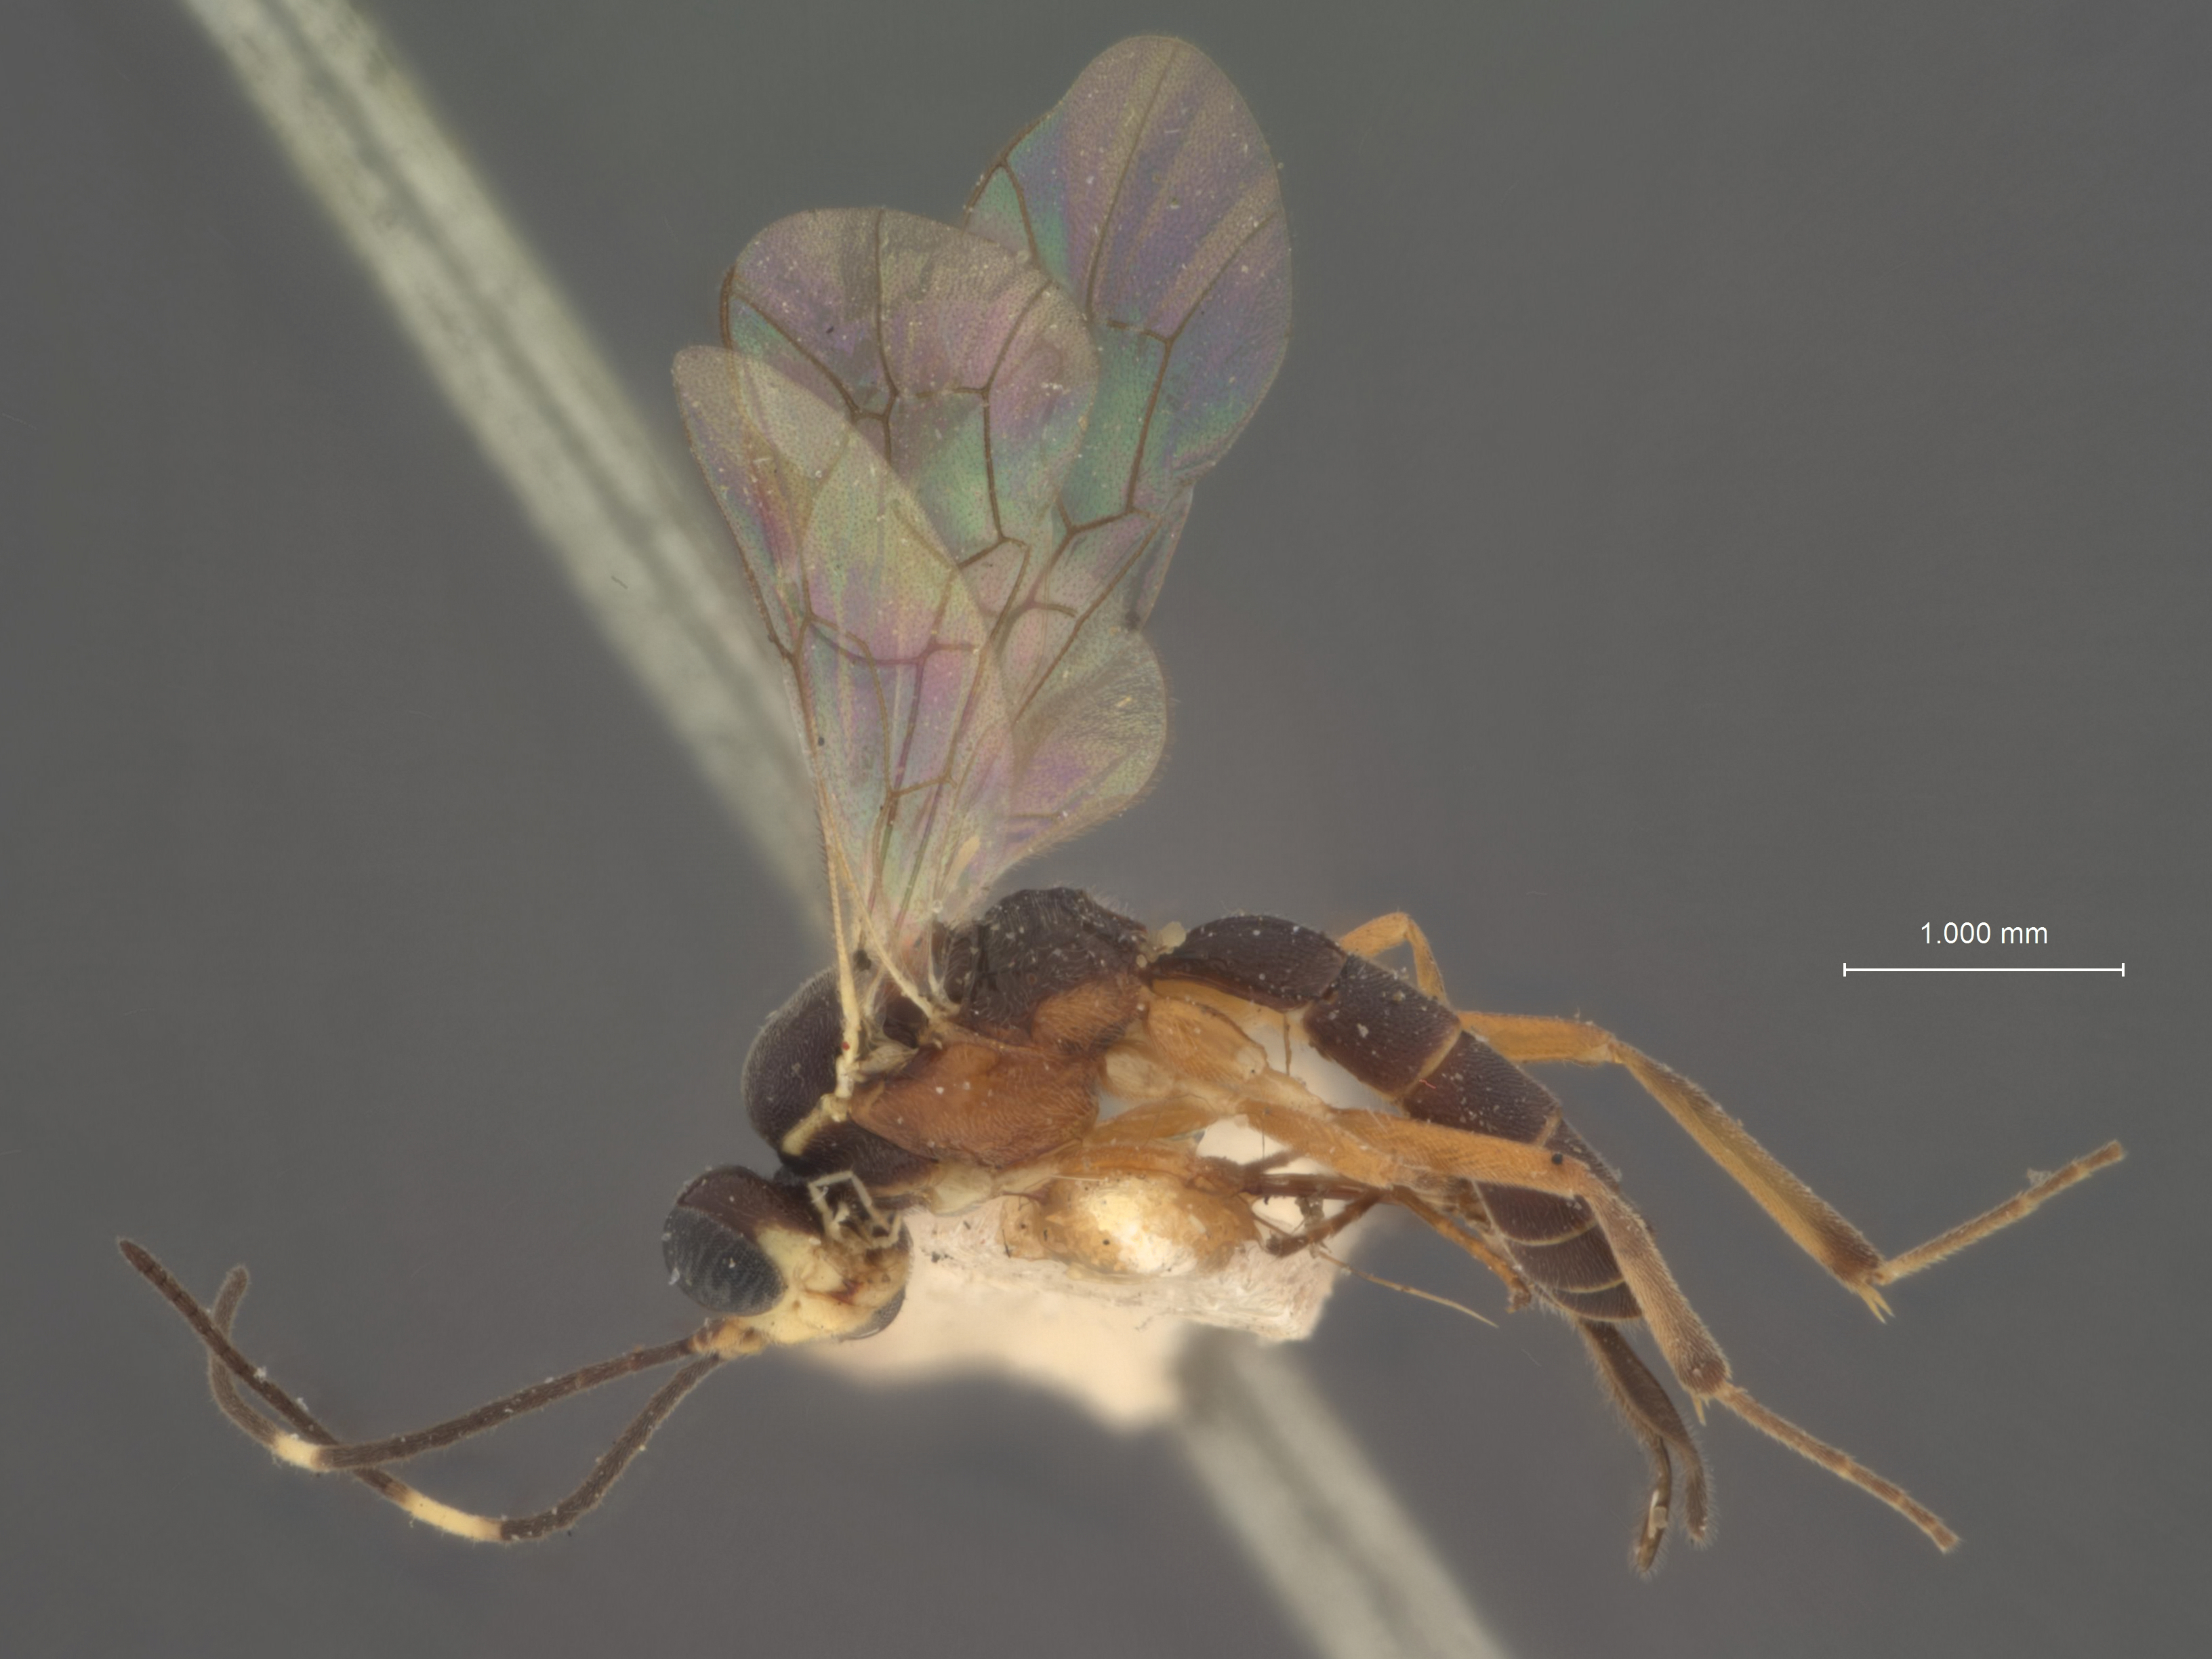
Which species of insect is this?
Neliopisthus nigridorsum
